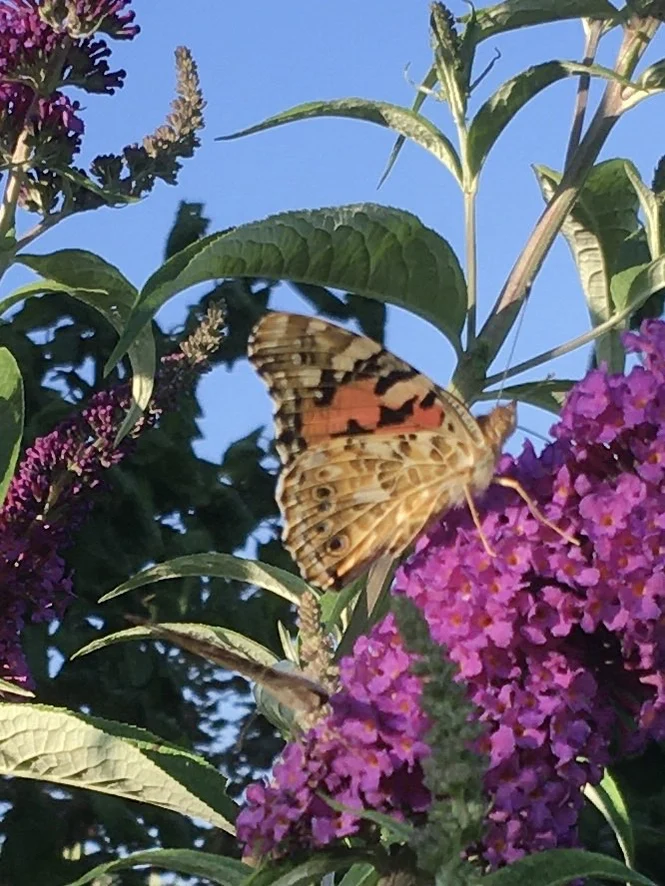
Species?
Vanessa cardui
